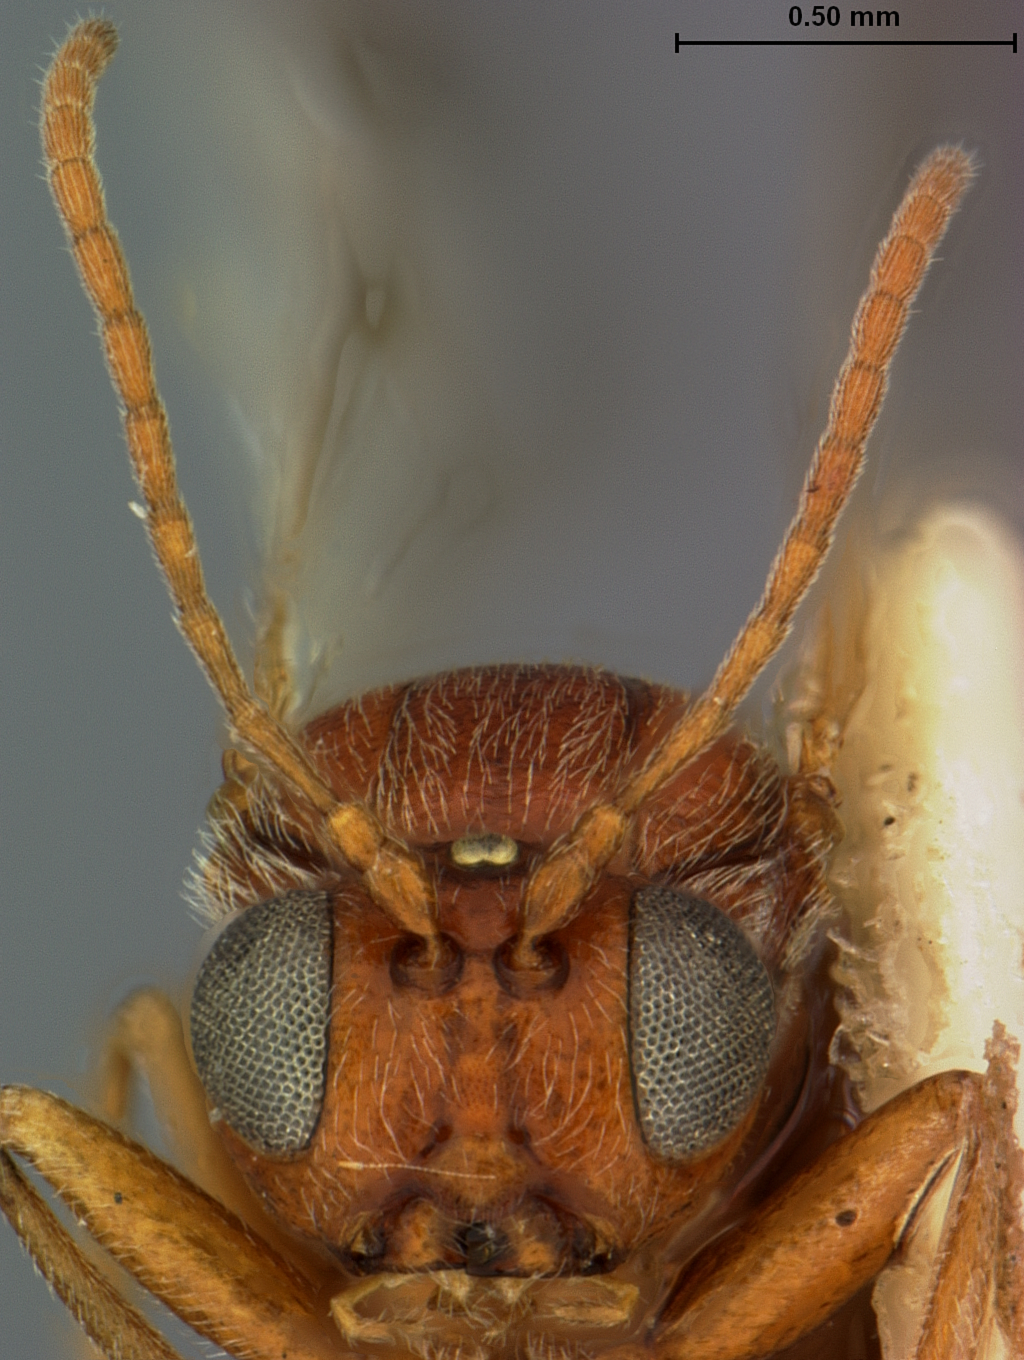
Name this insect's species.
Andricus pilularis
